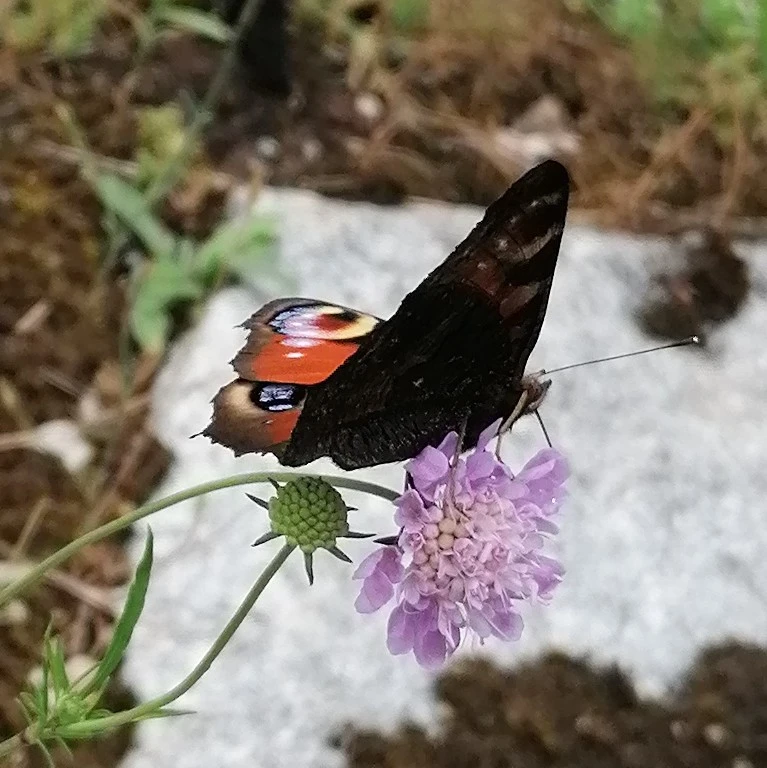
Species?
Aglais io
